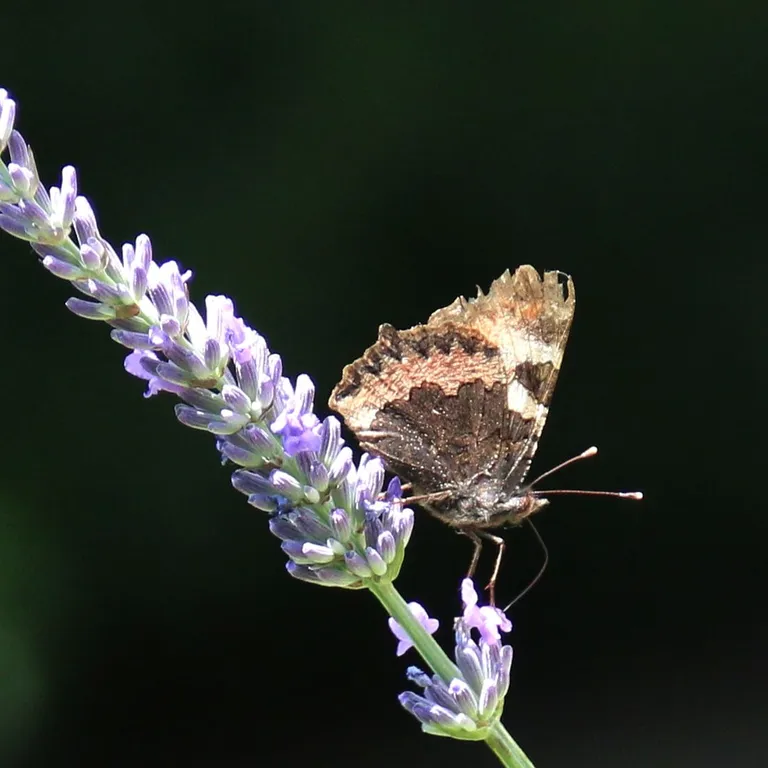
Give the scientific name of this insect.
Aglais urticae
